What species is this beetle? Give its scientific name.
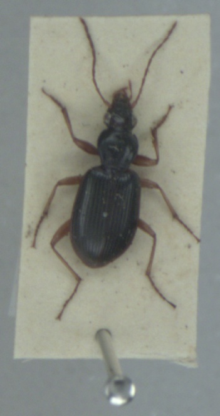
Paranchus albipes
